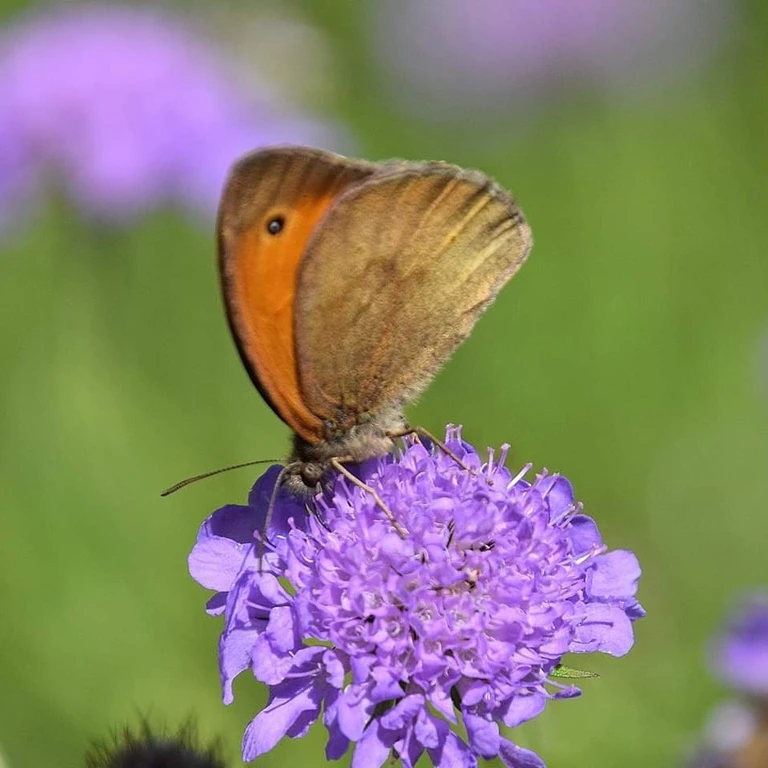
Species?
Maniola jurtina
